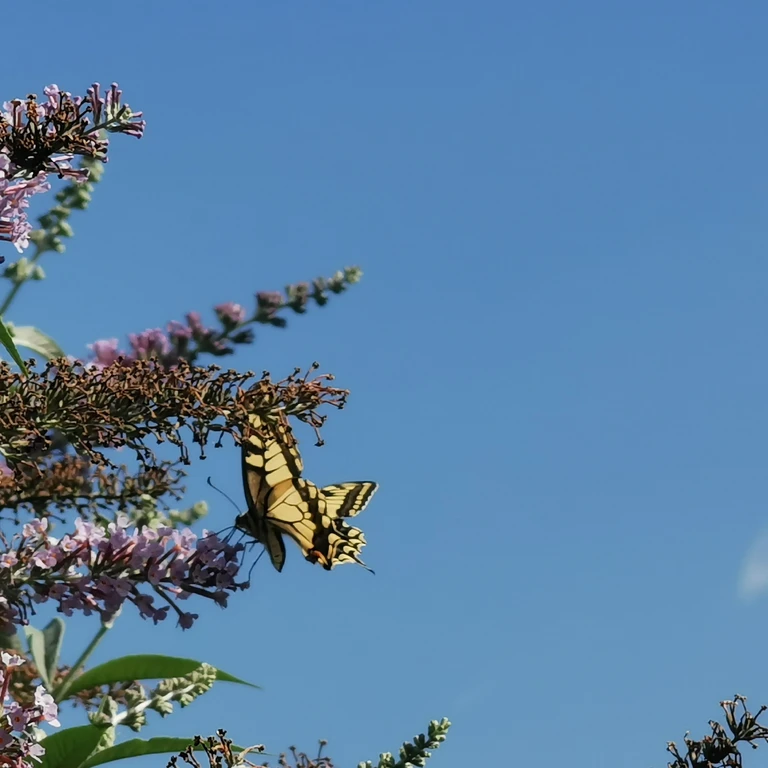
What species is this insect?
Papilio machaon
